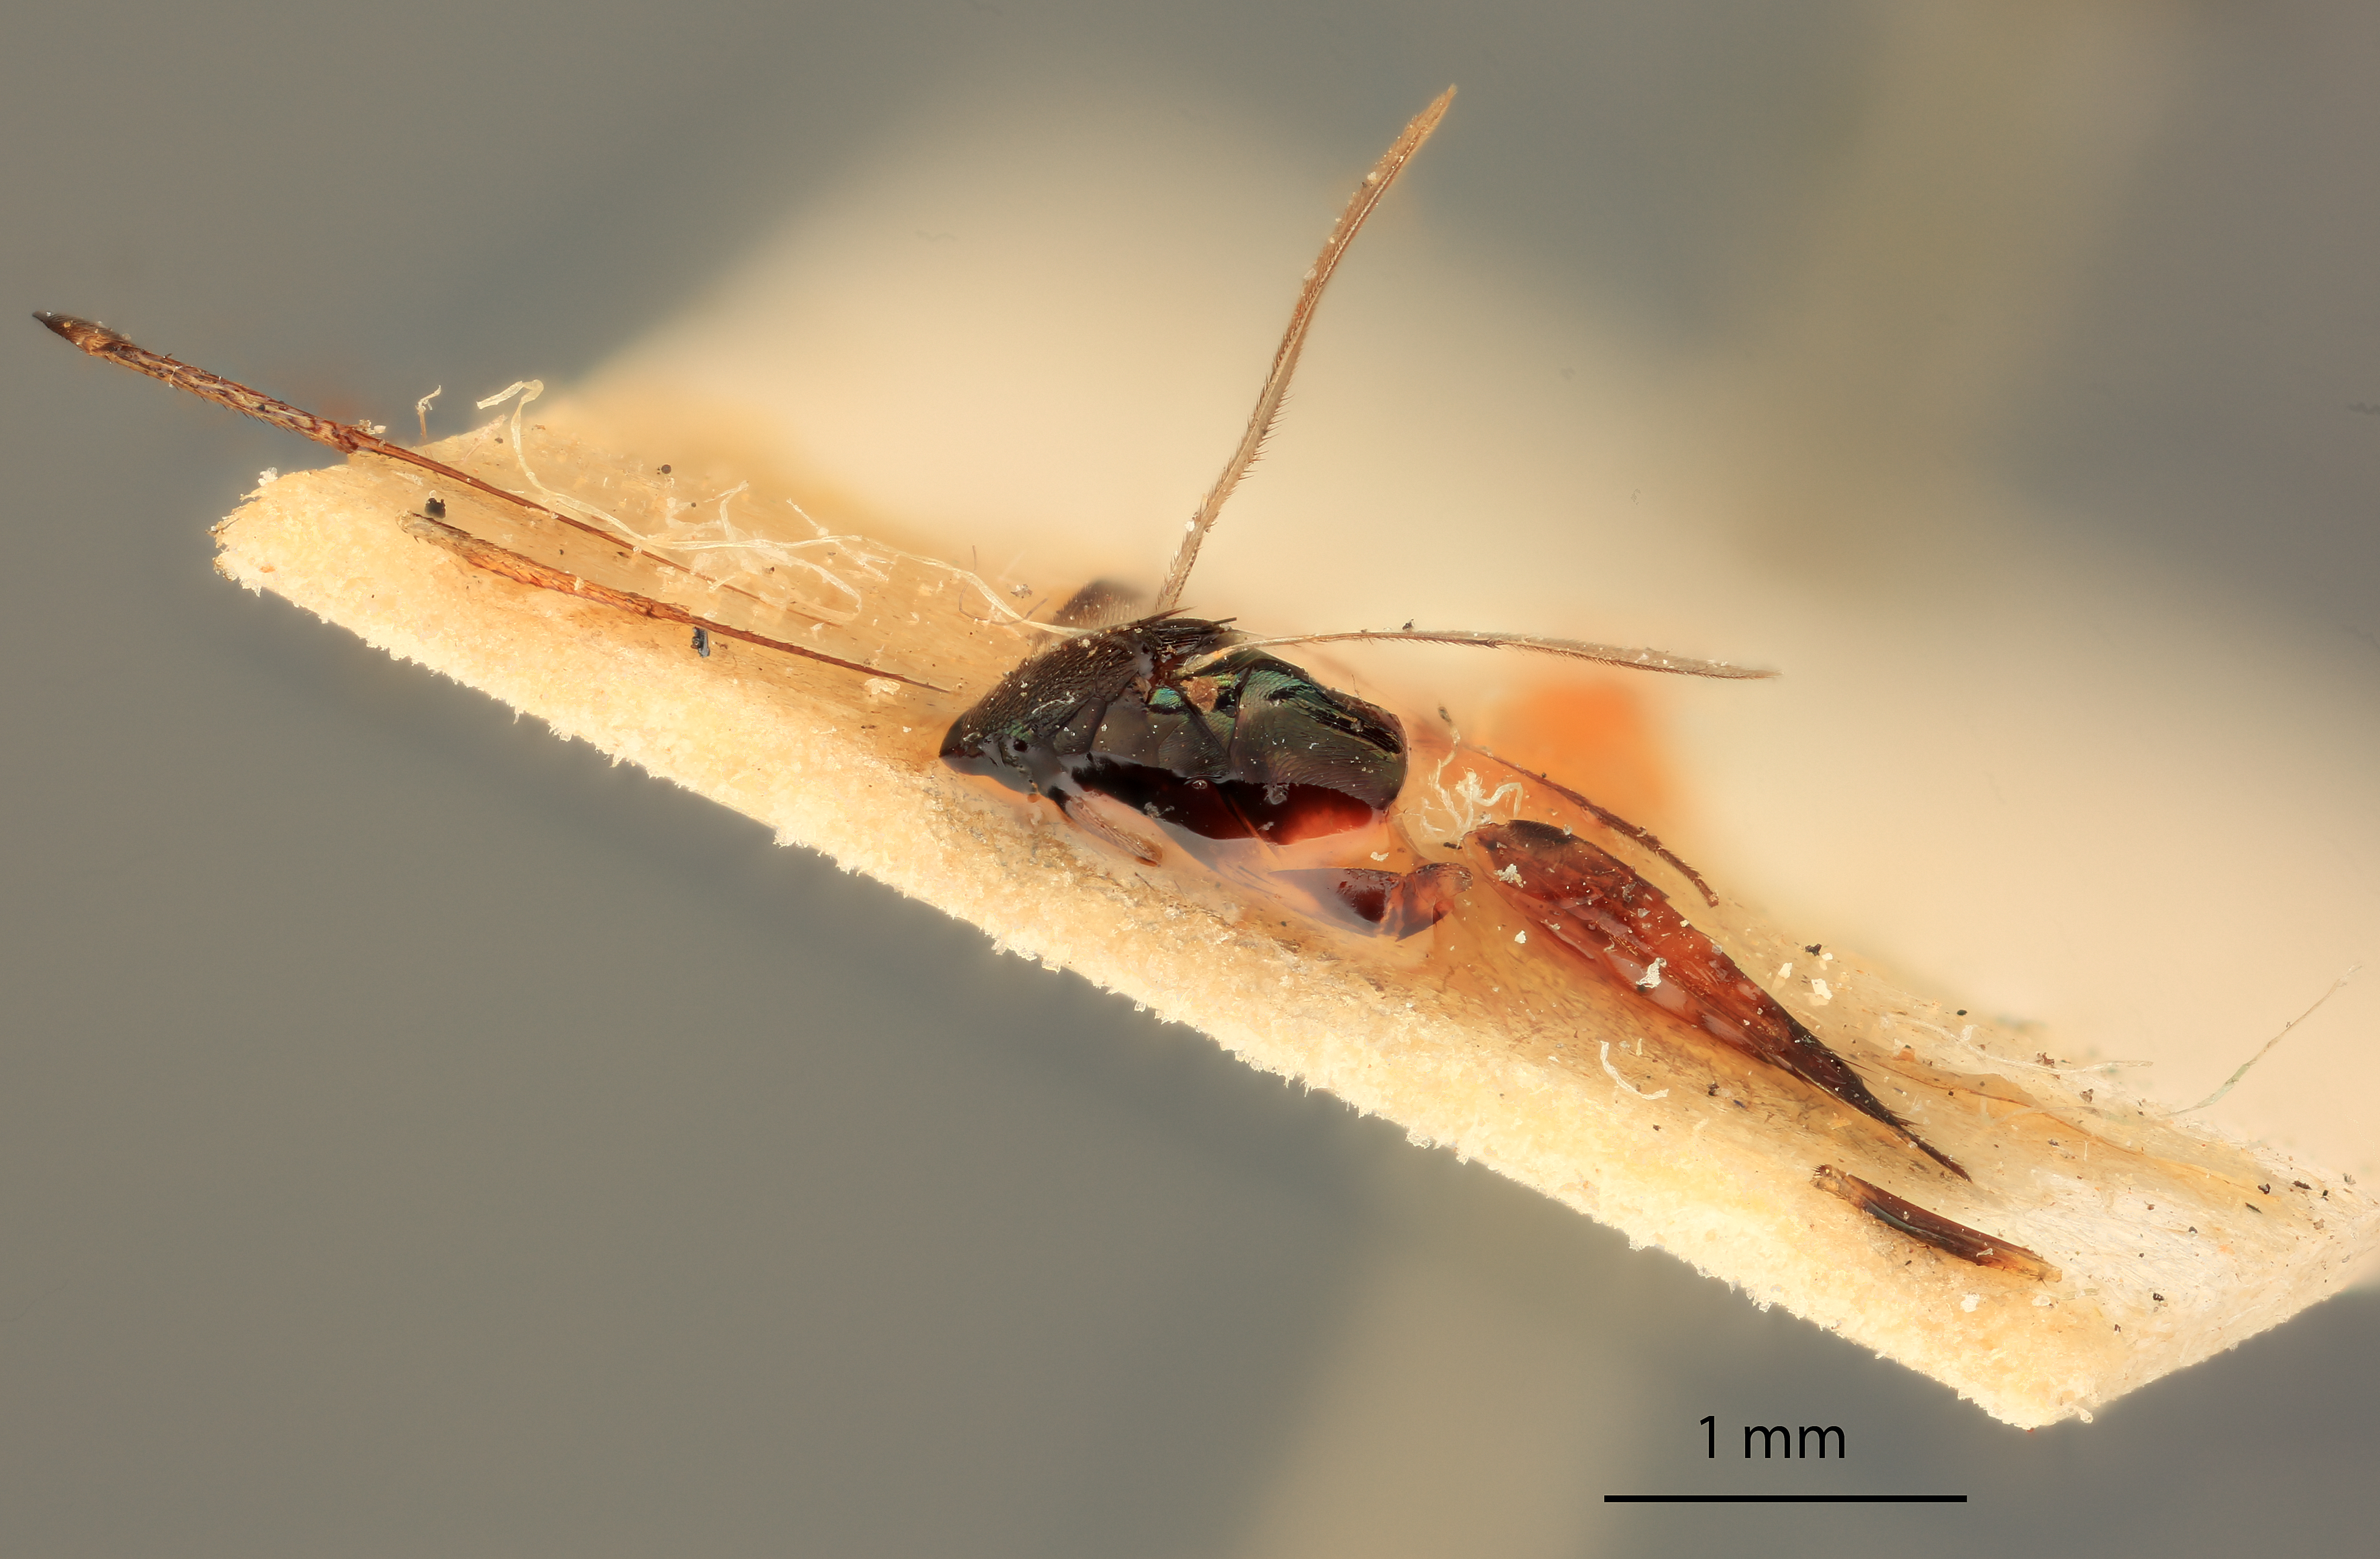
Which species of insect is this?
Elasmus borrowi
